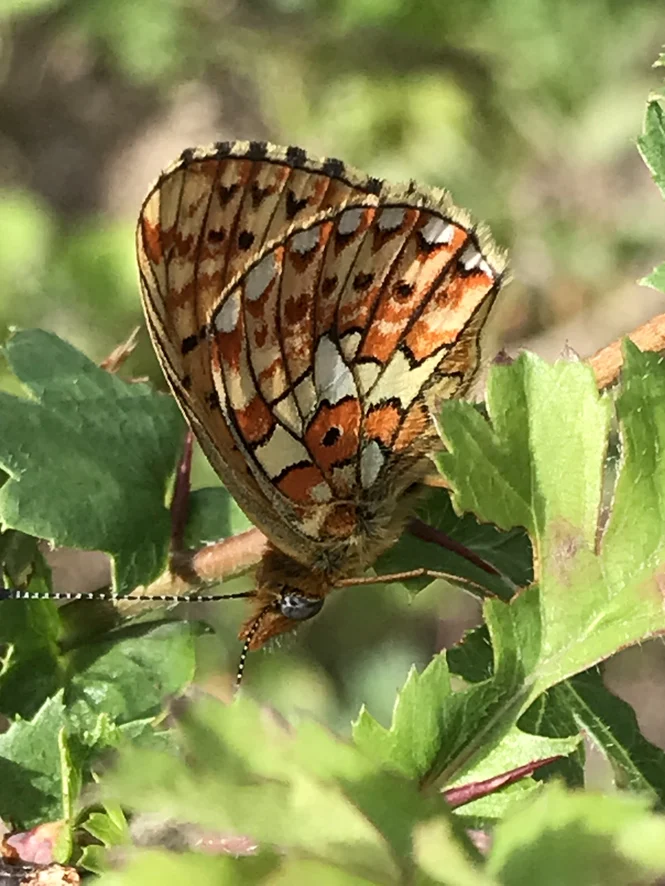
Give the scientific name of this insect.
Boloria euphrosyne (also Clossiana euphrosyne)
